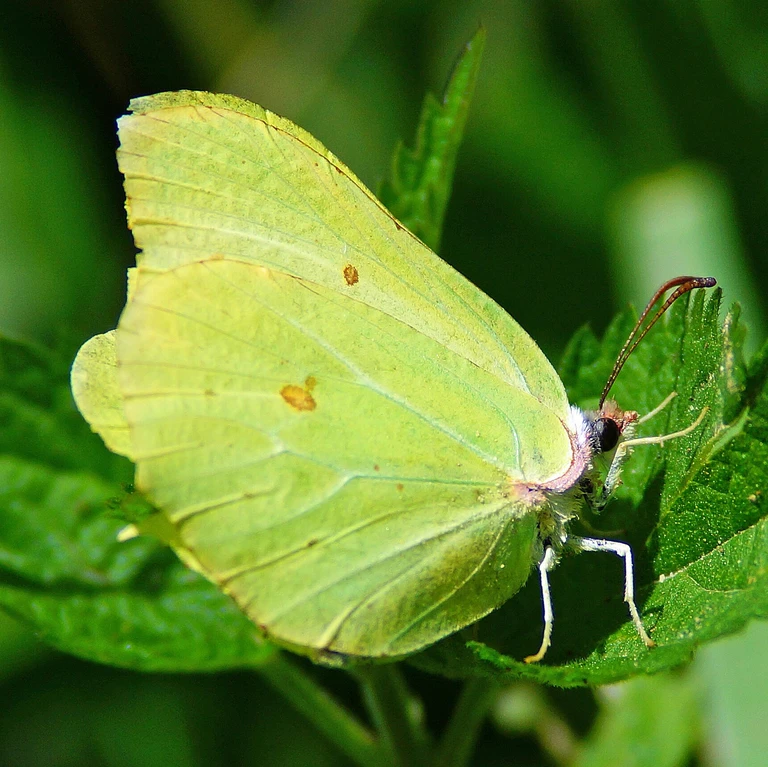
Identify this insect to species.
Gonepteryx rhamni
